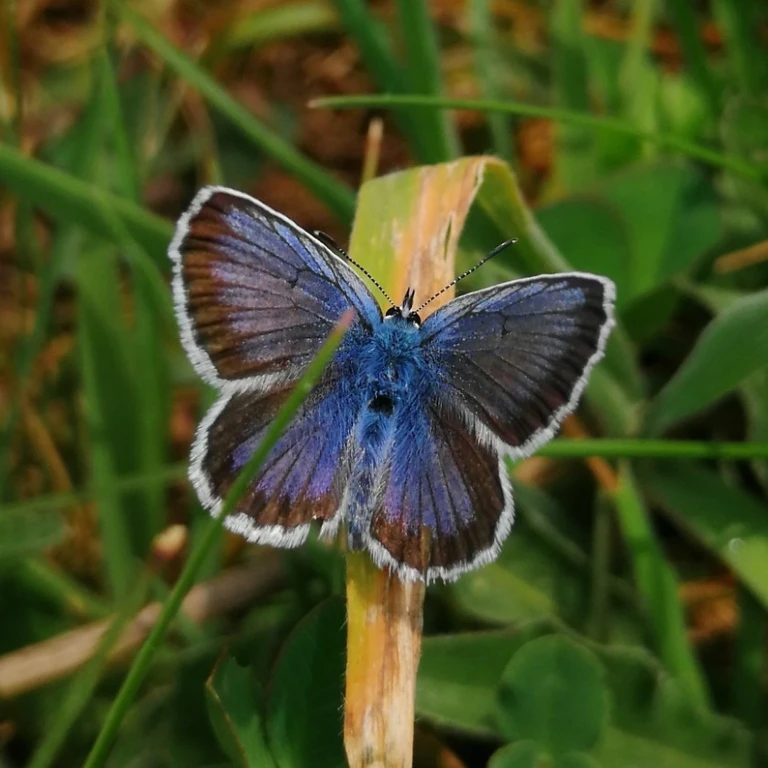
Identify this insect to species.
Plebejus argus
